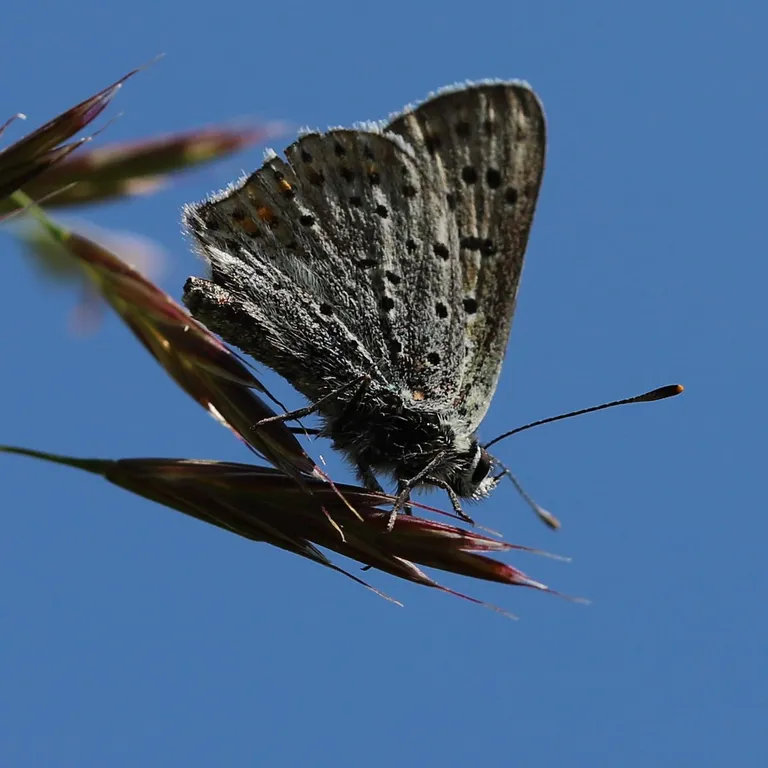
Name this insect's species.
Lycaena tityrus (also Loweia tityrus)
